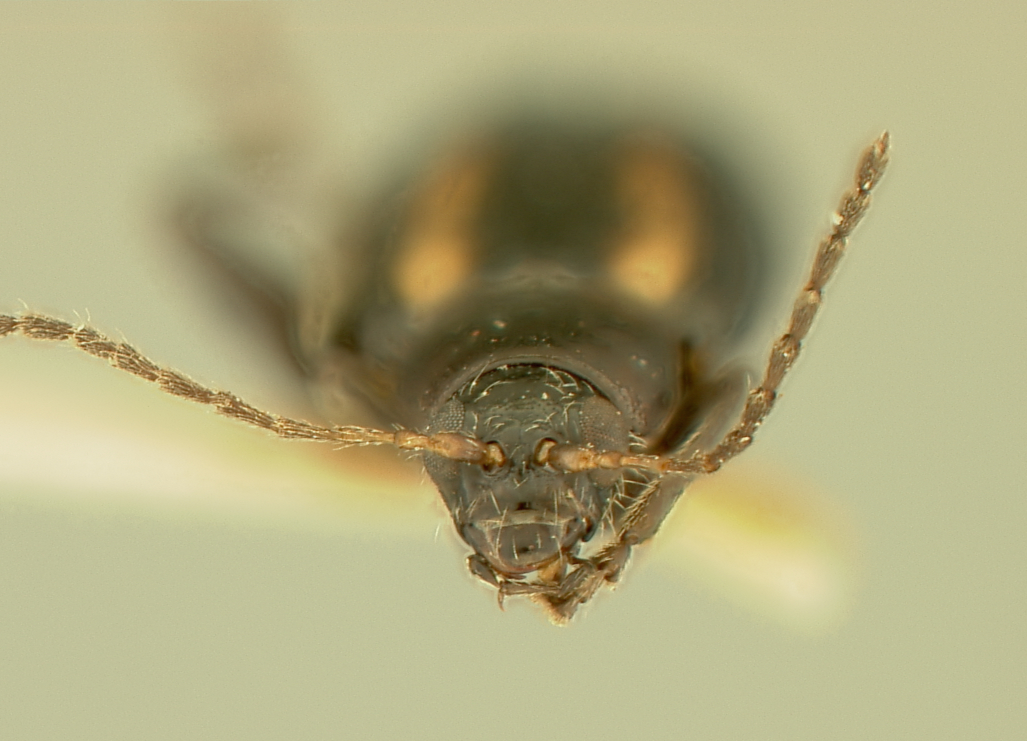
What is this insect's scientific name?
Systena variata
